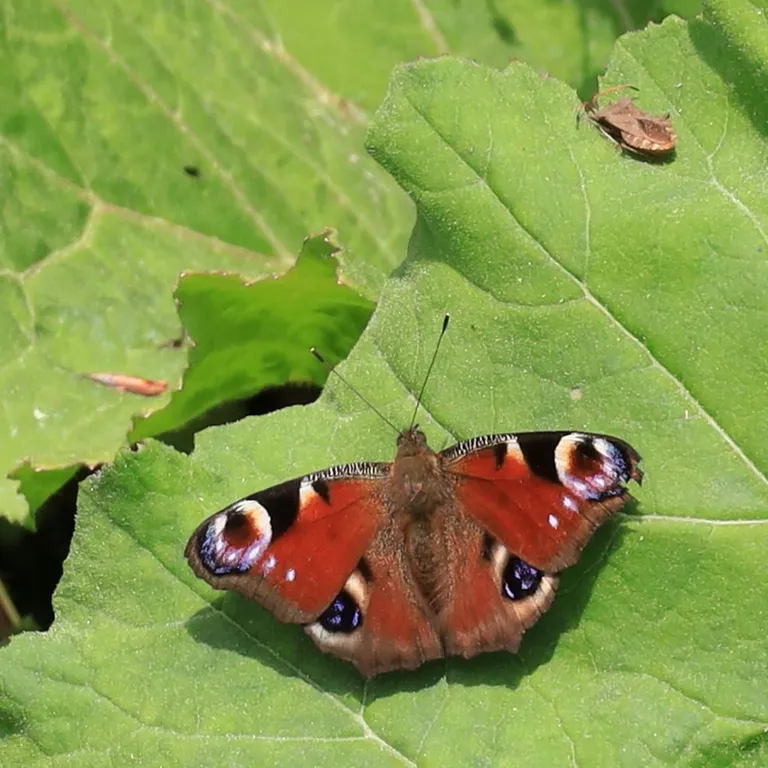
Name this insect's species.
Aglais io
